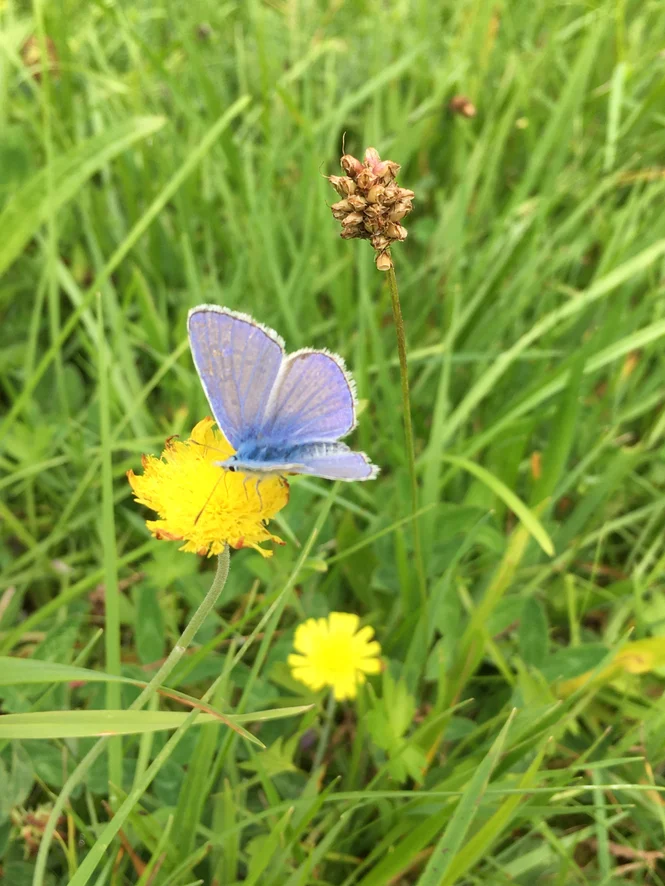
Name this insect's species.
Polyommatus icarus
